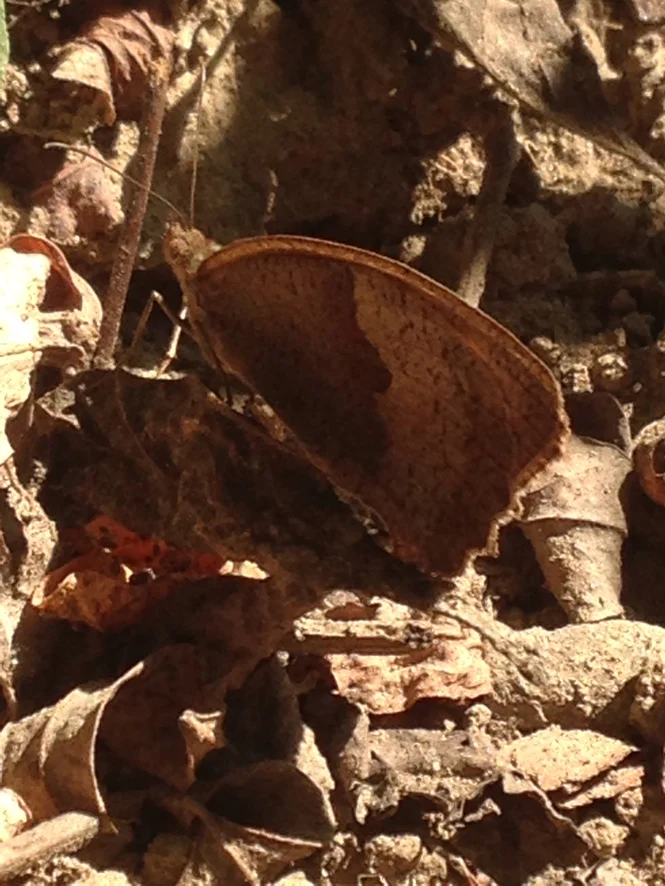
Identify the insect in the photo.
Maniola jurtina
